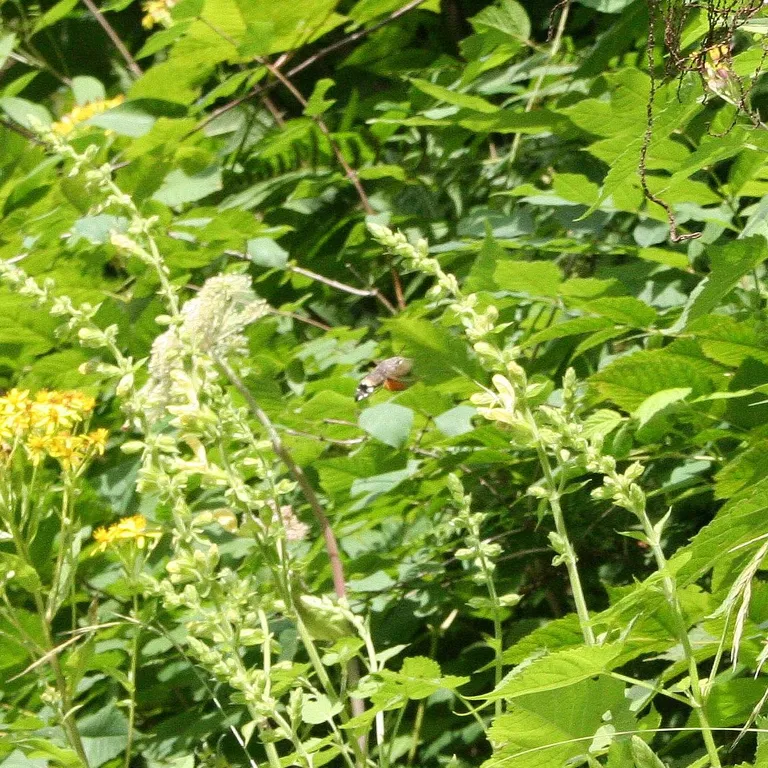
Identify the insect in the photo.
Macroglossum stellatarum
